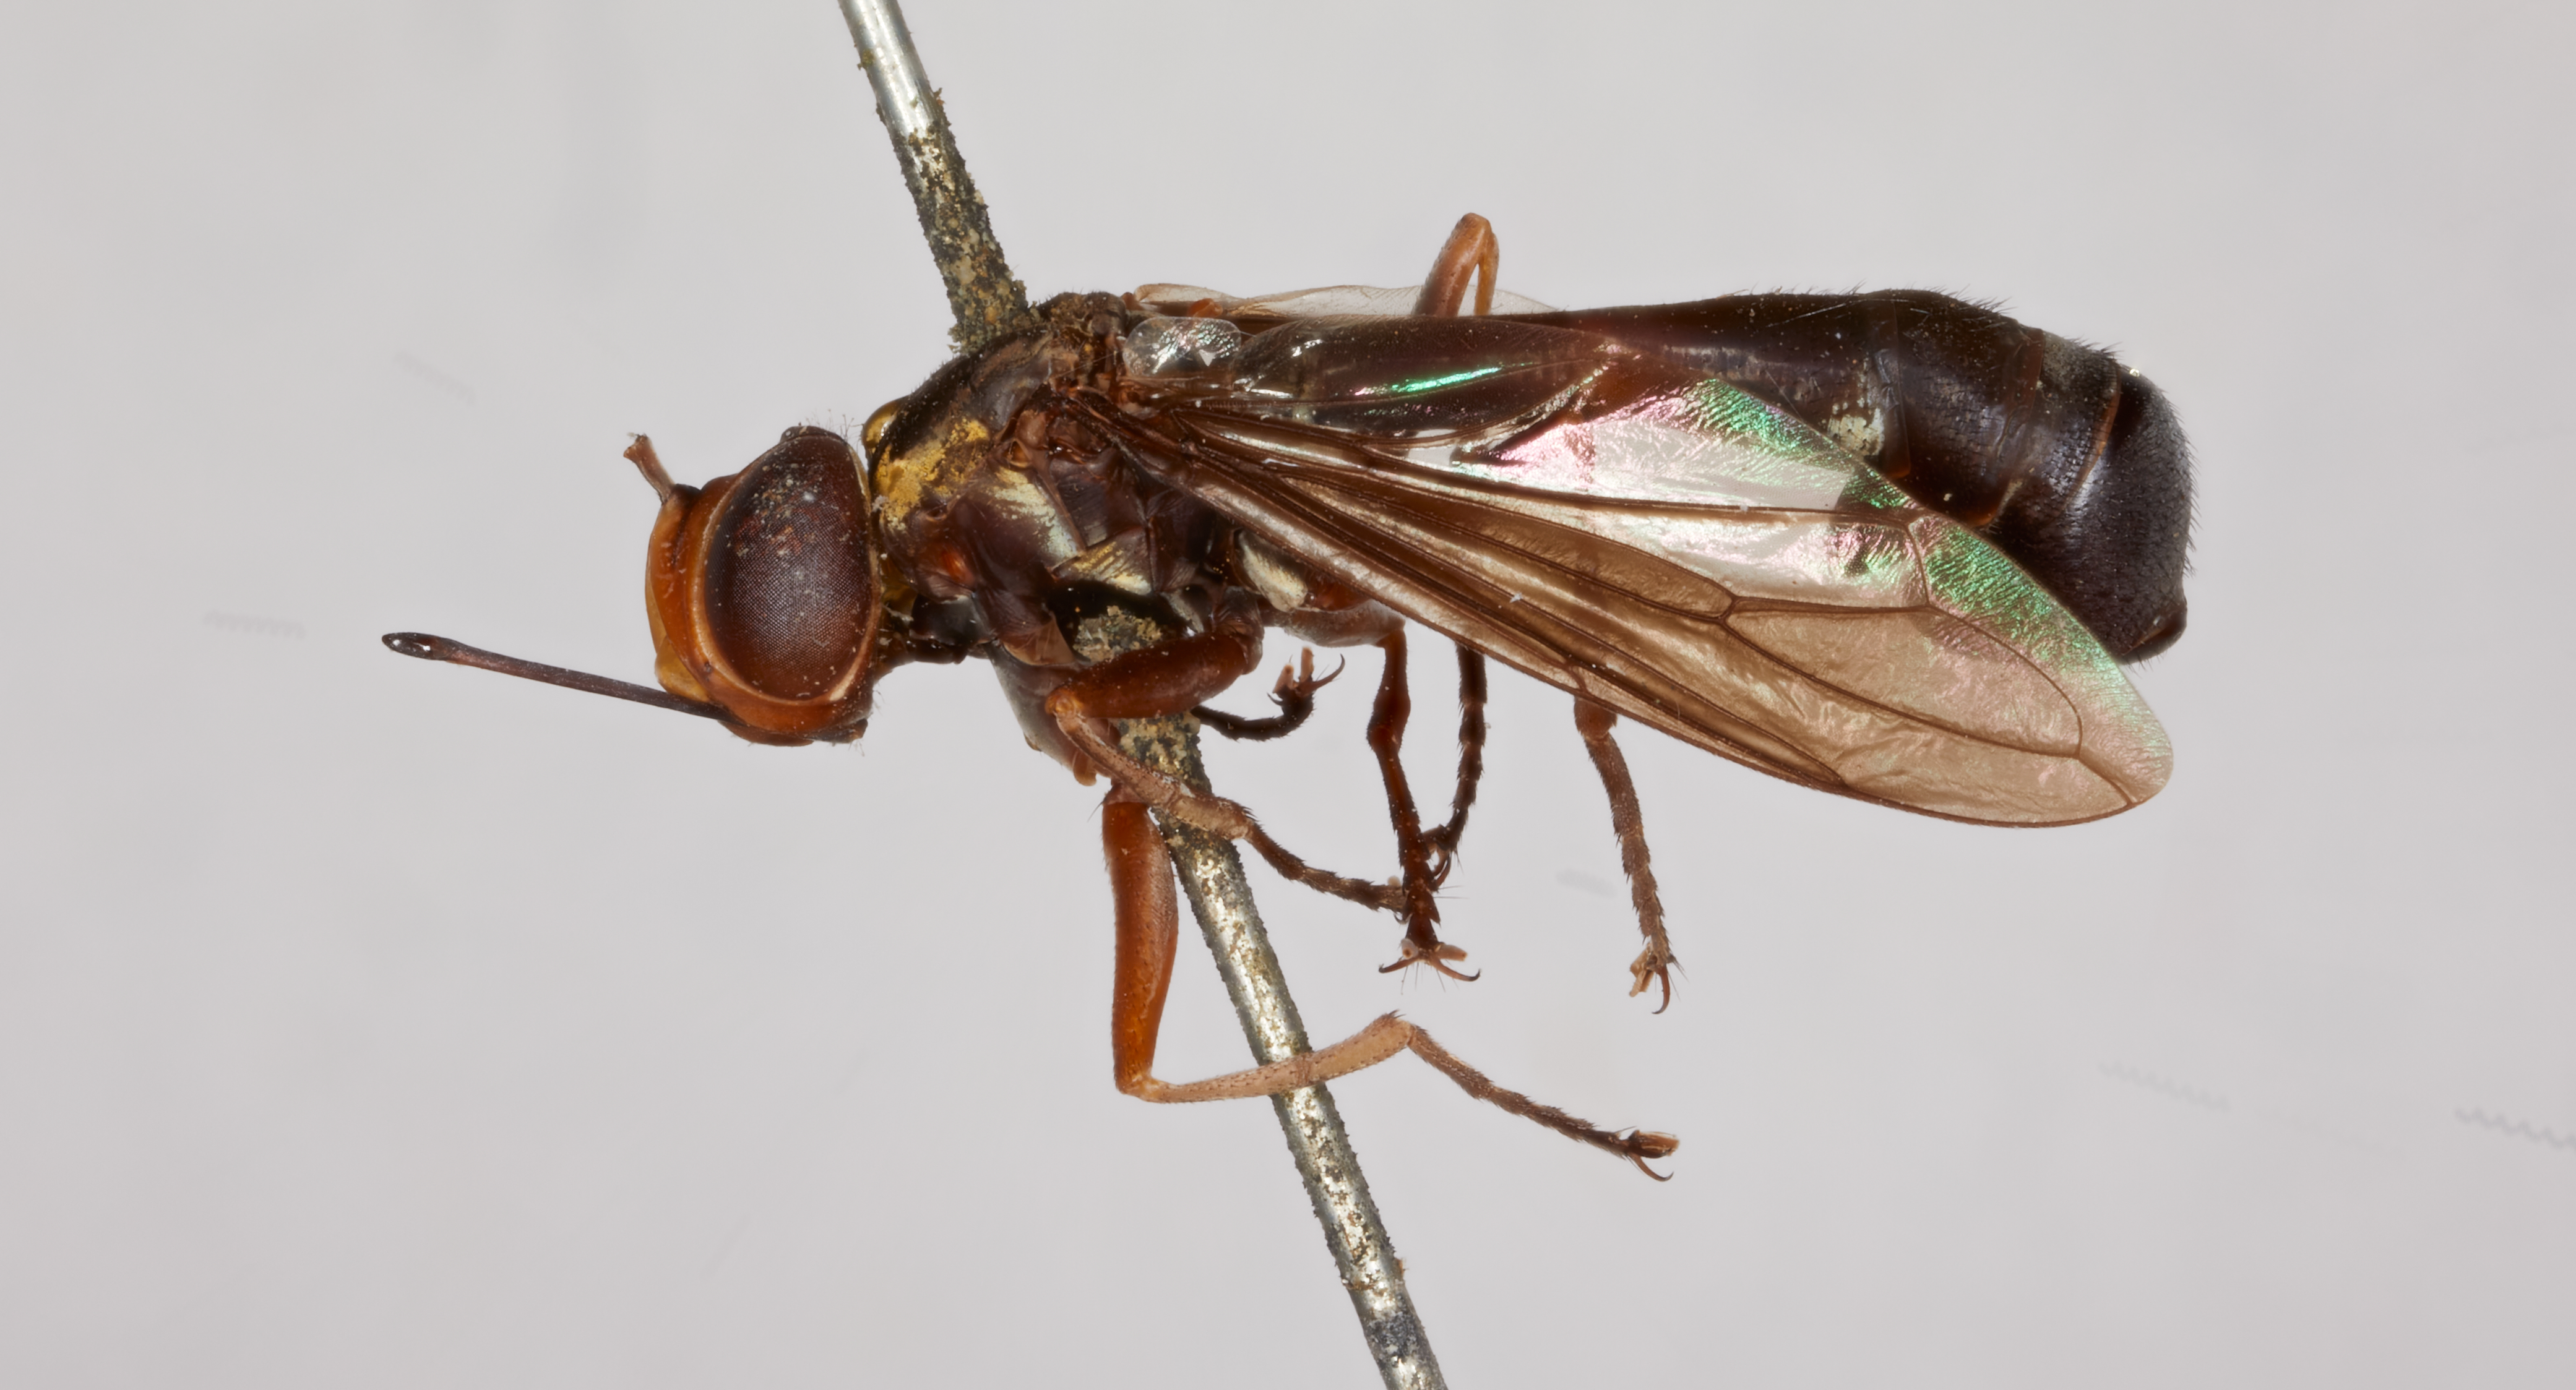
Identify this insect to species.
Physocephala philippinensis
